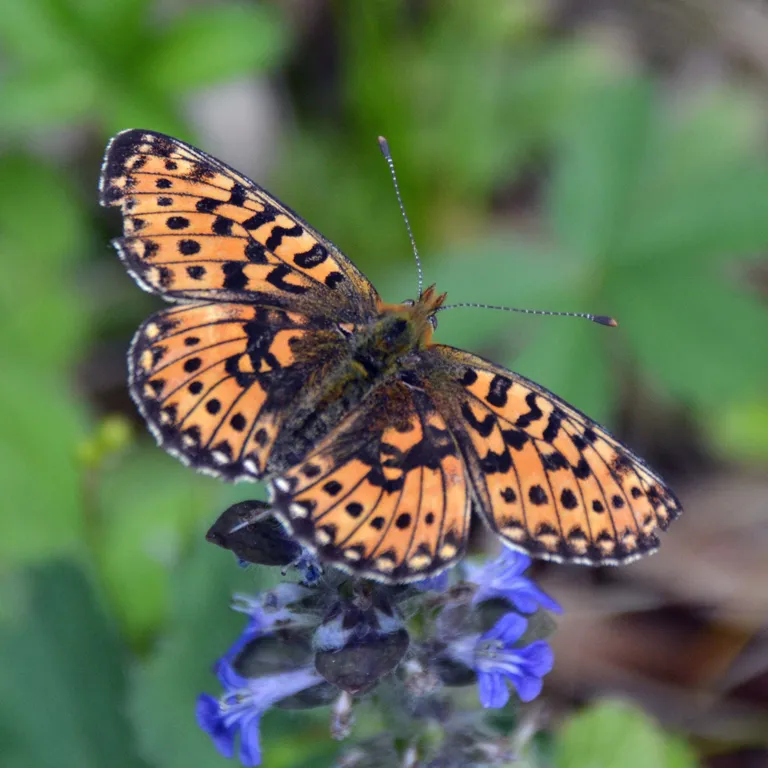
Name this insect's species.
Boloria euphrosyne (also Clossiana euphrosyne)
